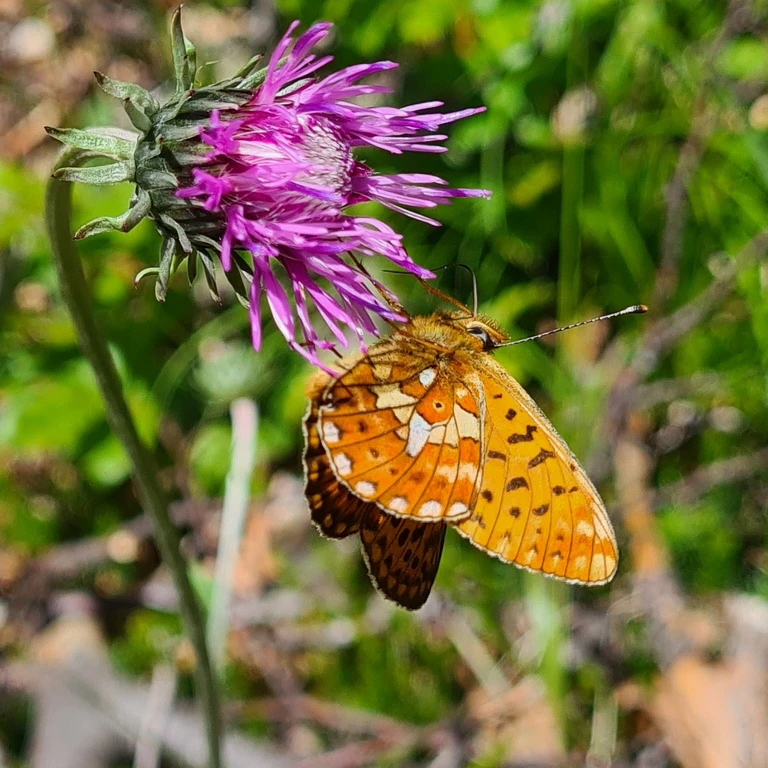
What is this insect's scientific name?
Boloria euphrosyne (also Clossiana euphrosyne)
